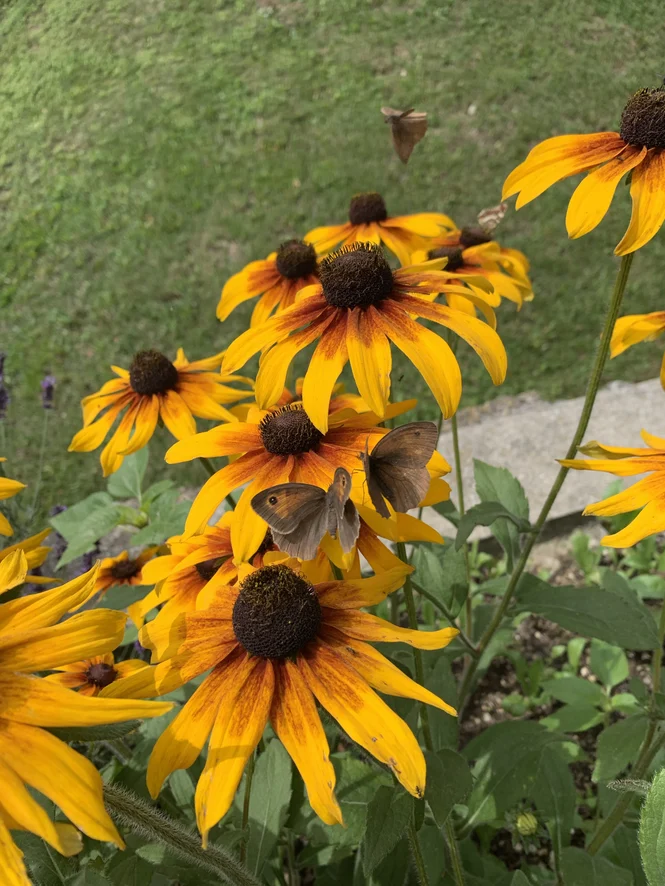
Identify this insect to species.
Maniola jurtina
